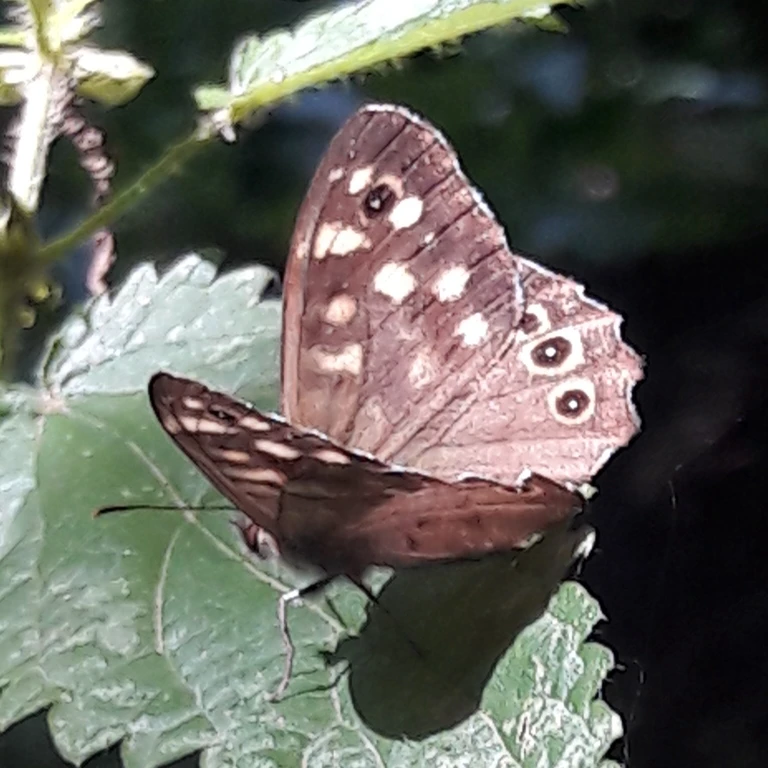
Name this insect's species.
Pararge aegeria
